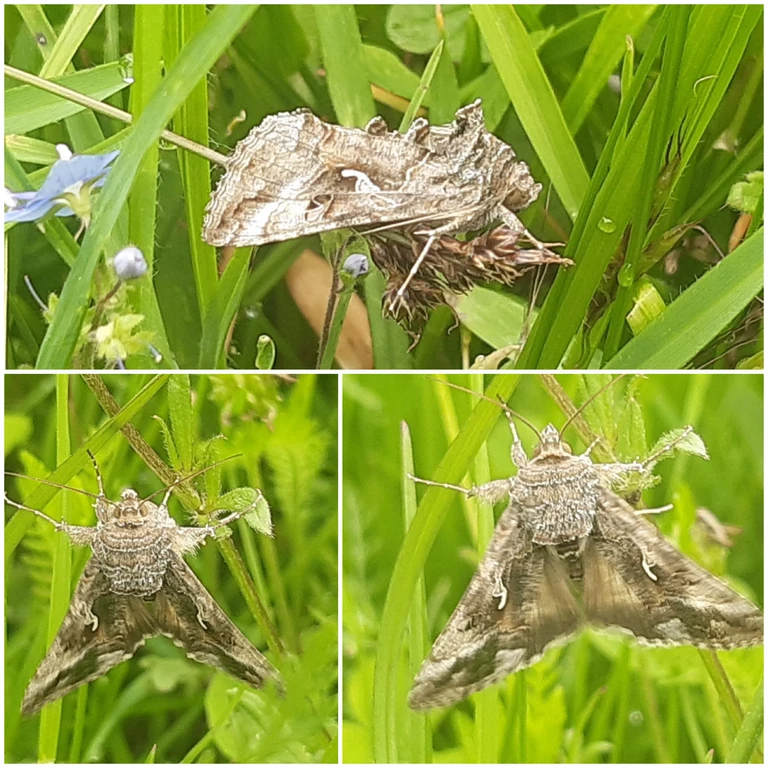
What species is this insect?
Autographa gamma
